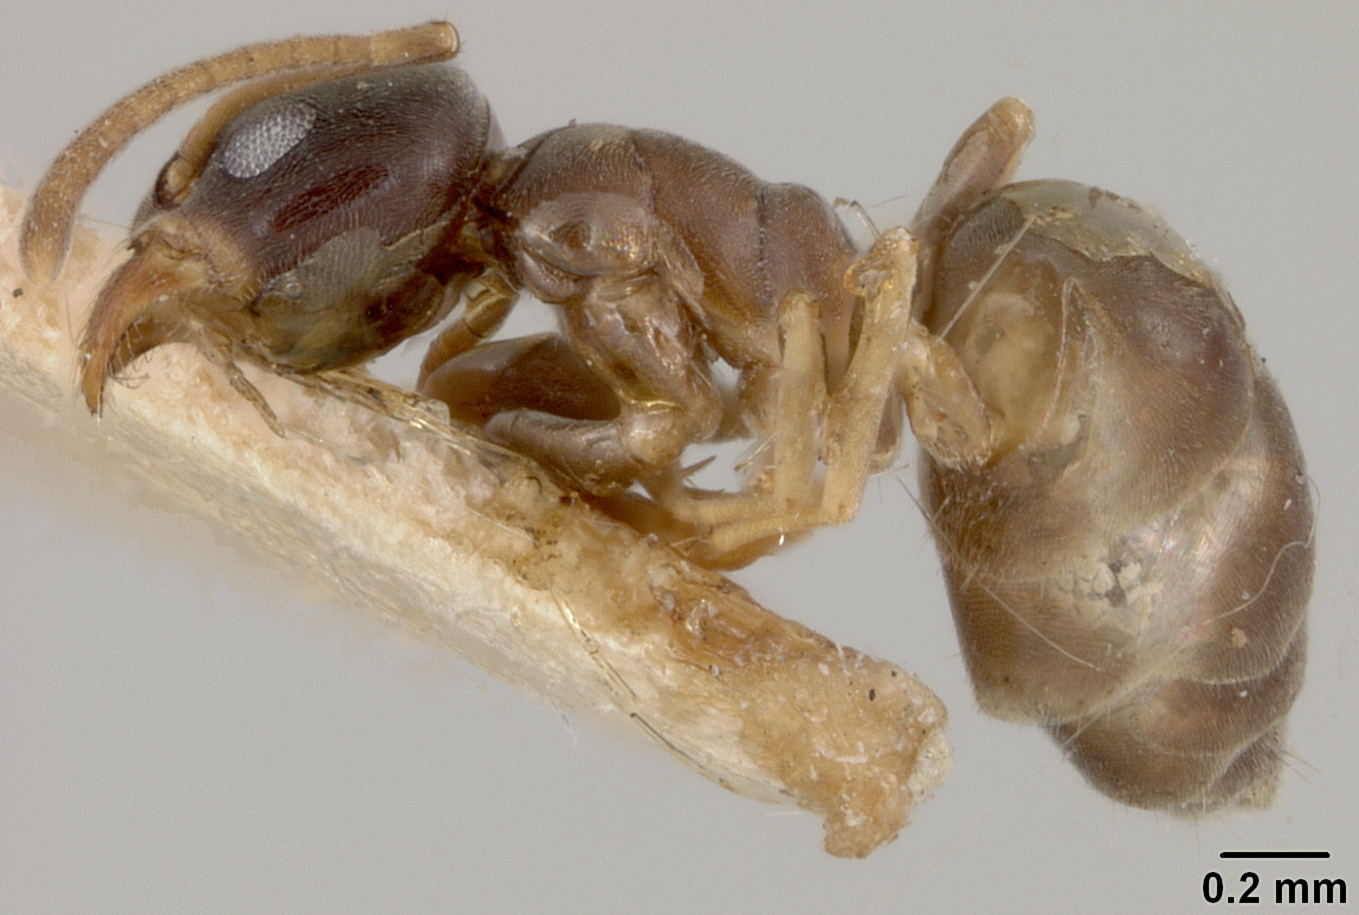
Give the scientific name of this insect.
Tapinoma geei
